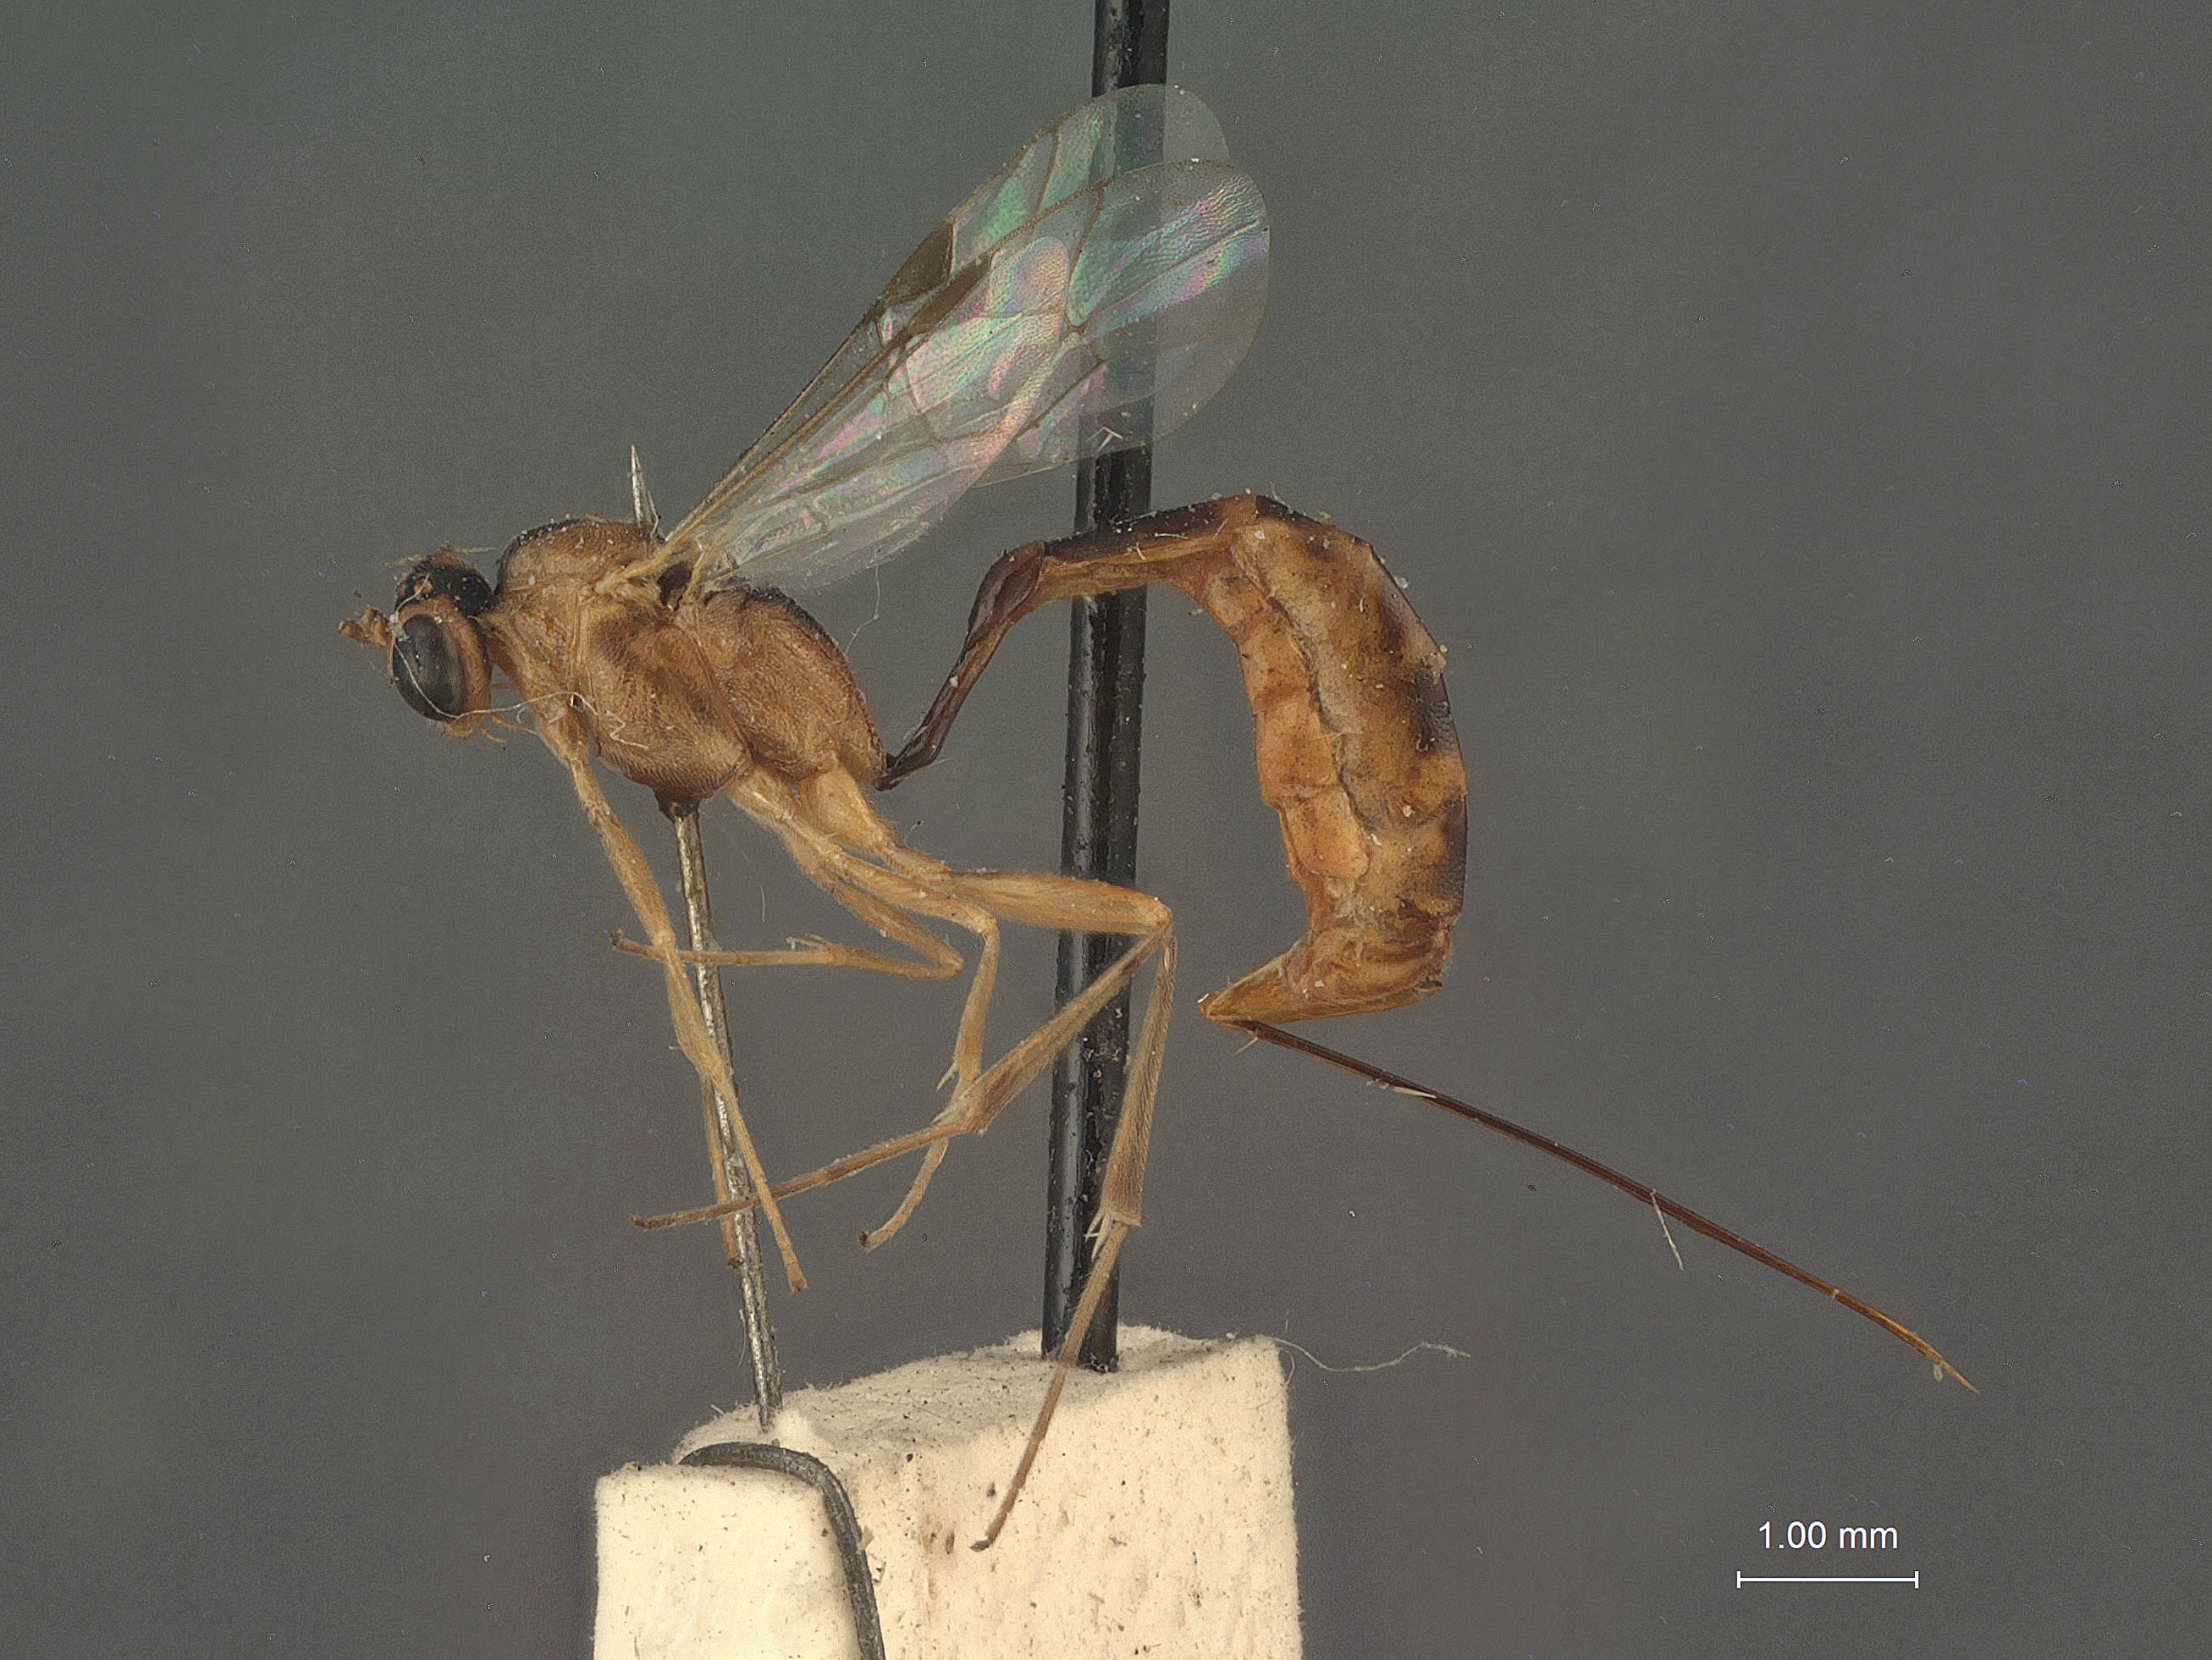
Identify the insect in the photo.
Cremastus gracilipes
